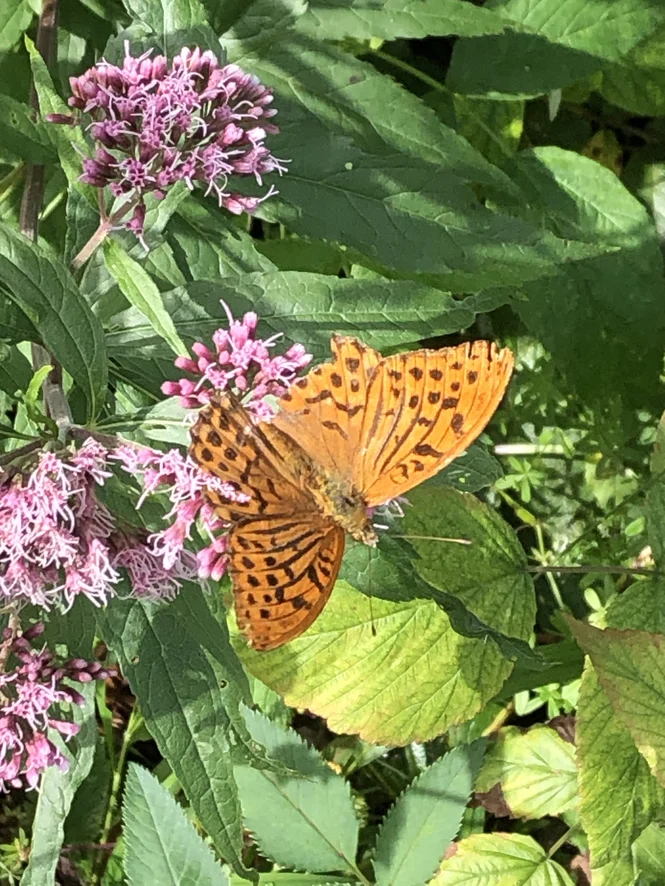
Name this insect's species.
Argynnis paphia
